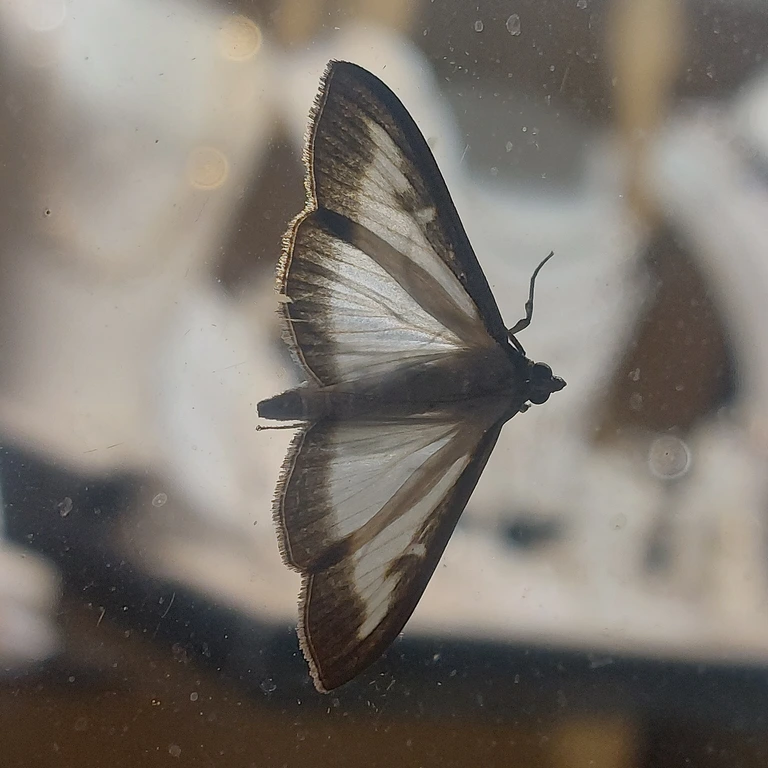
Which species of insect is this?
Cydalima perspectalis
